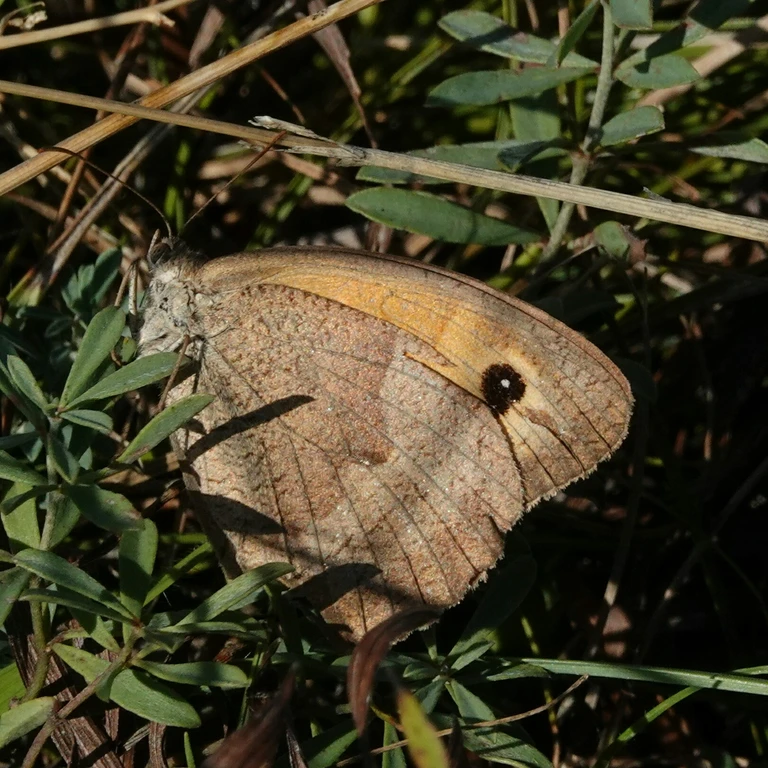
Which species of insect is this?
Maniola jurtina
